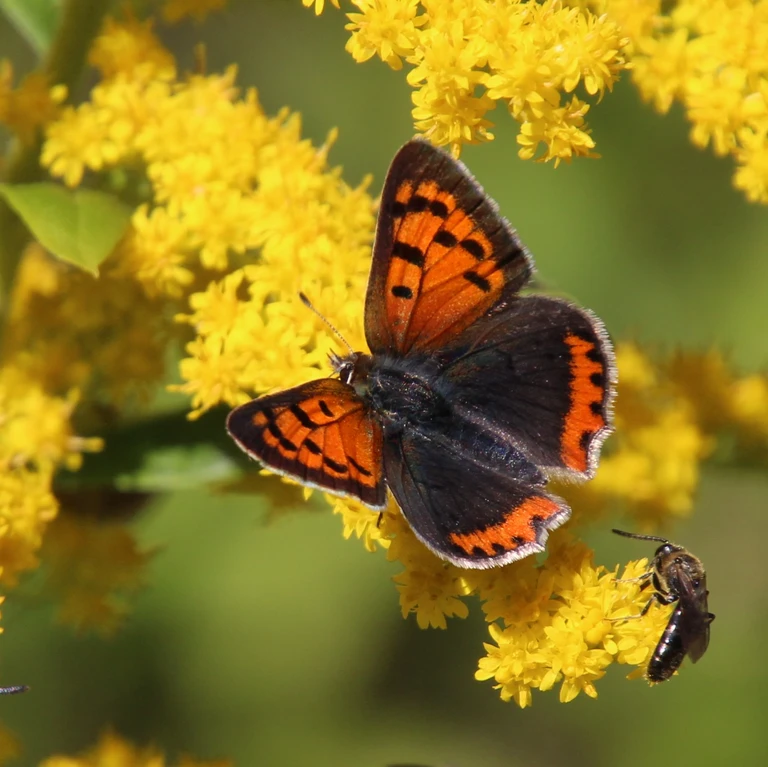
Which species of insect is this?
Lycaena phlaeas
